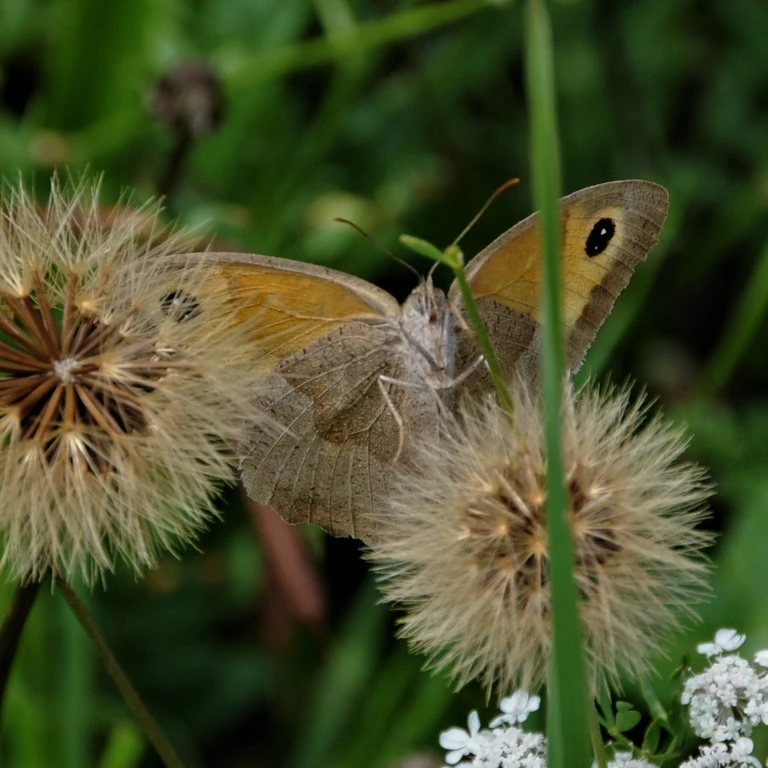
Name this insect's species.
Maniola jurtina
